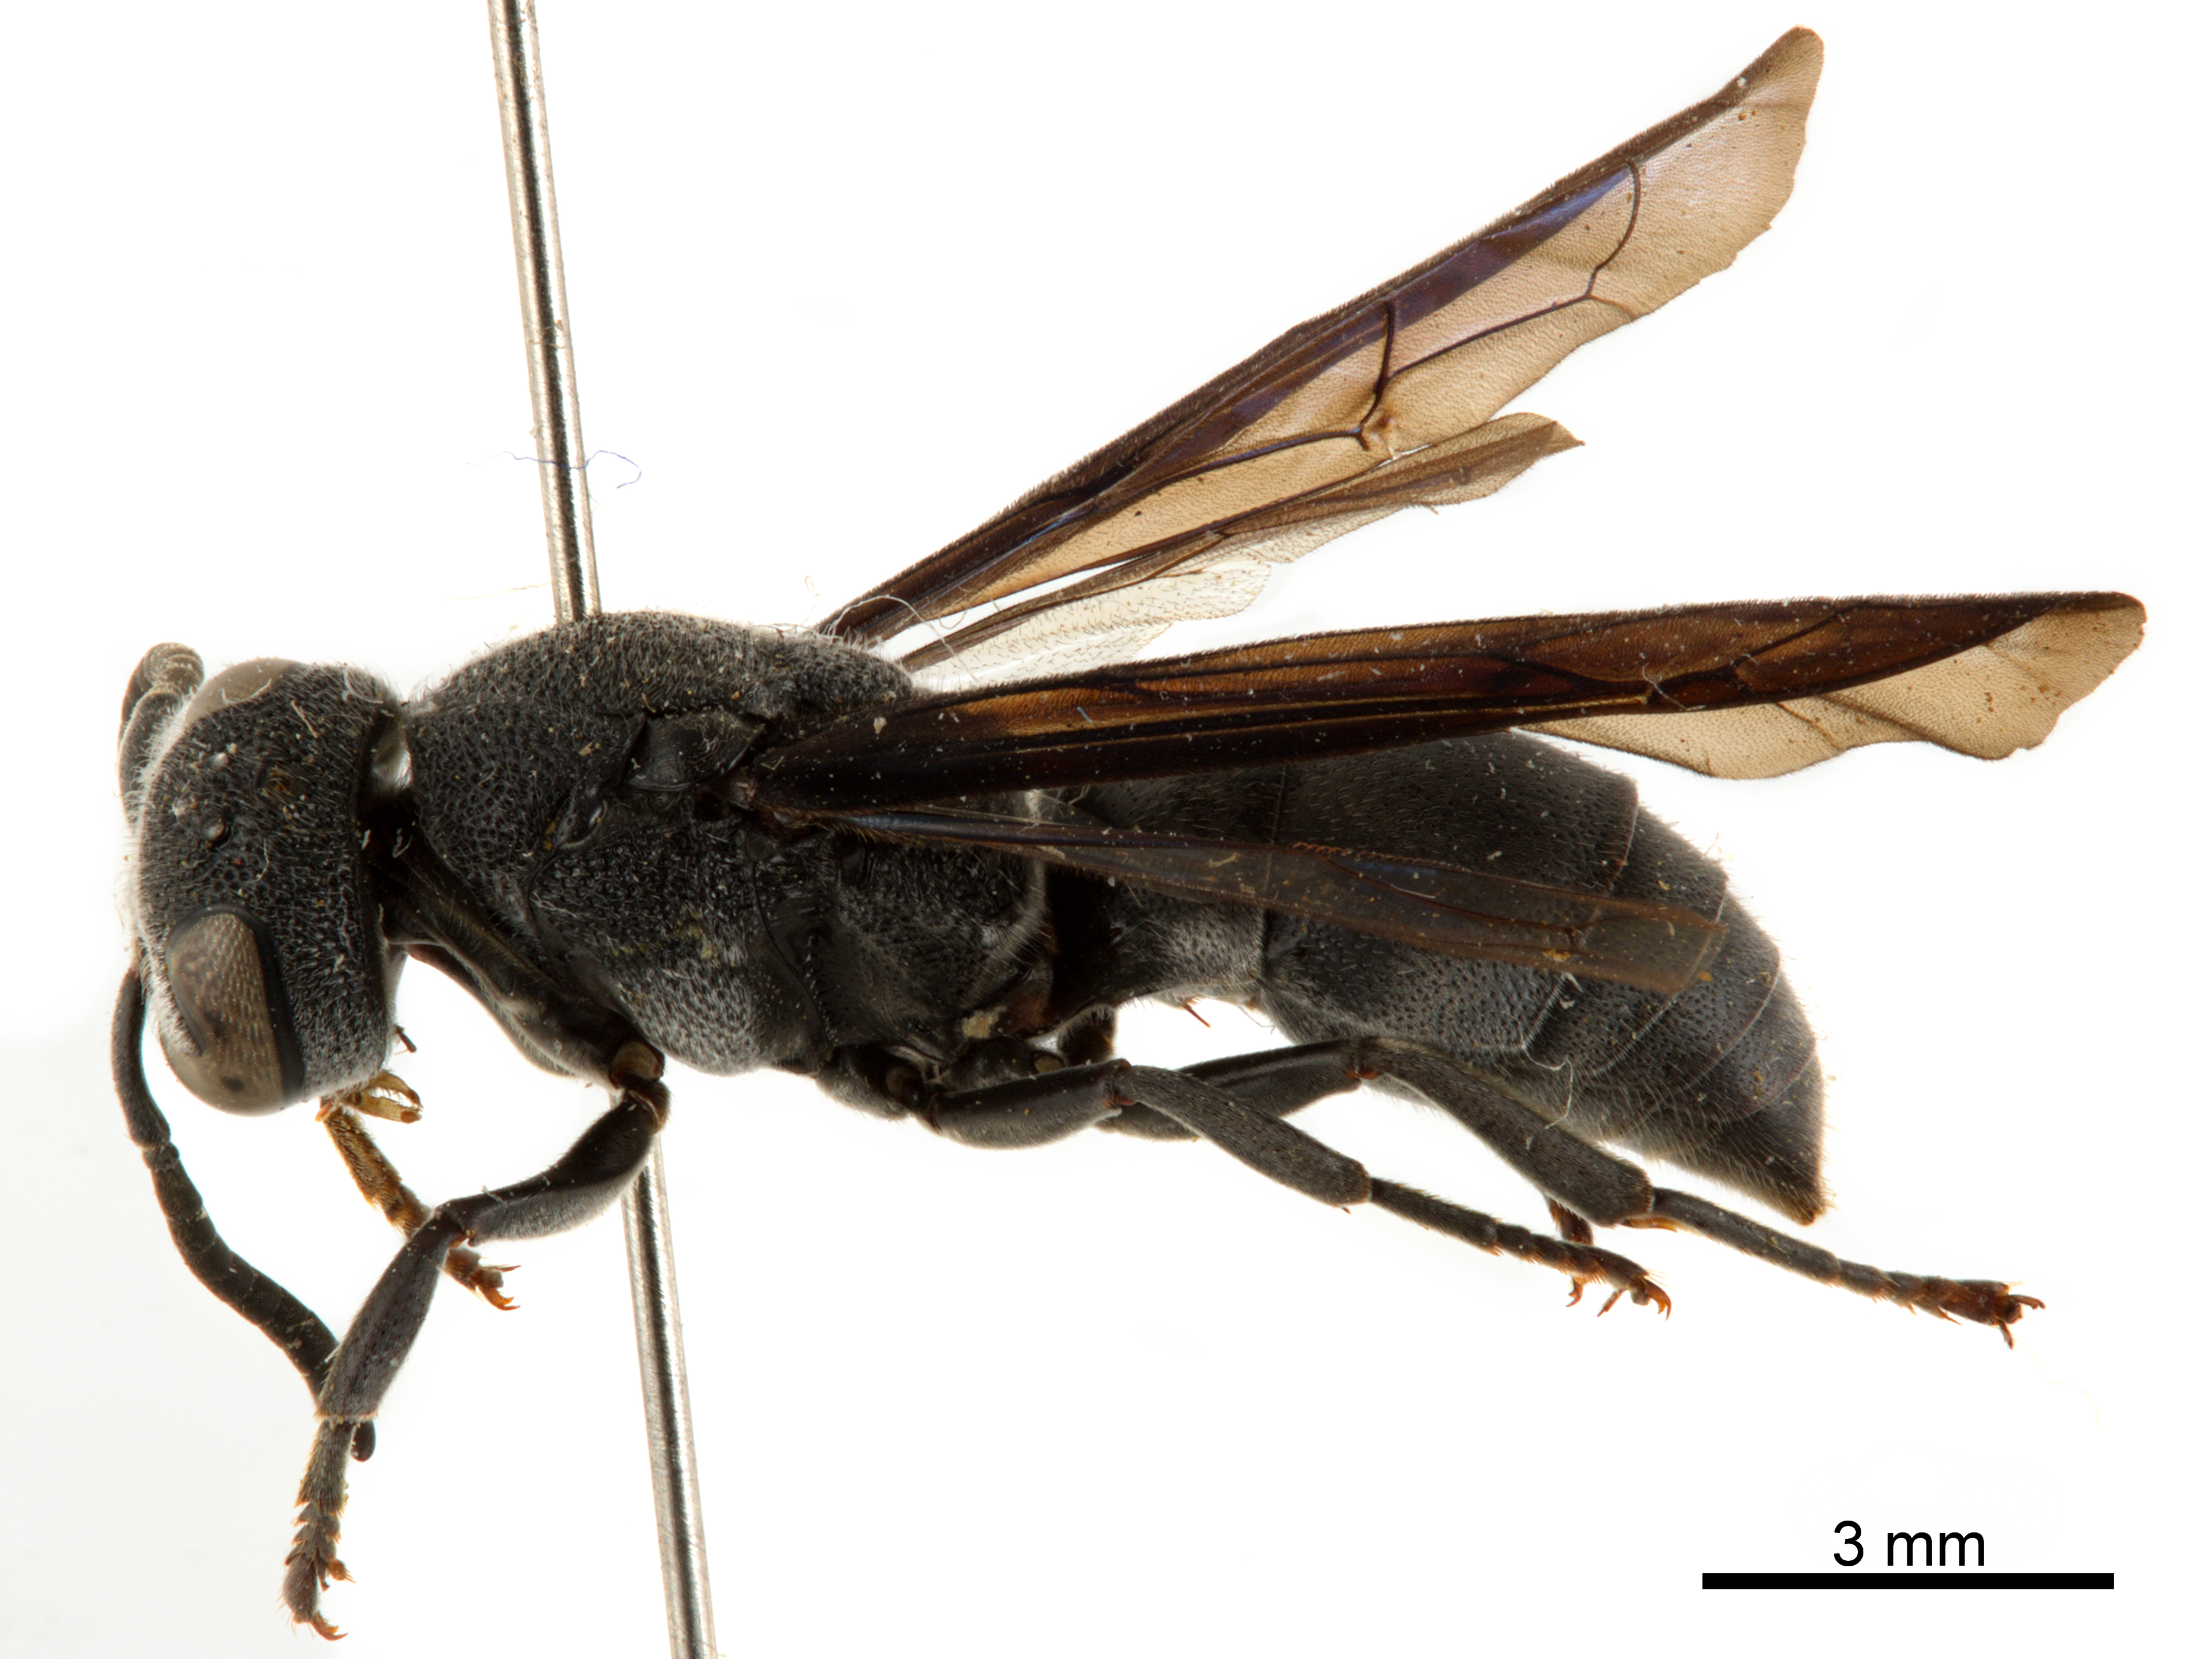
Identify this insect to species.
Allorhynchium metallicum
